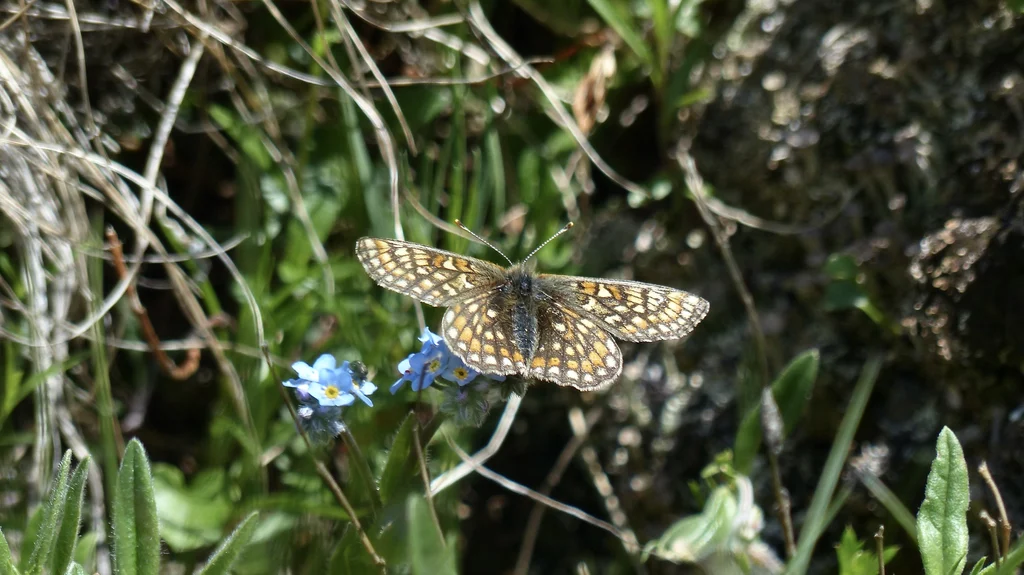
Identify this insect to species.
Euphydryas aurinia
